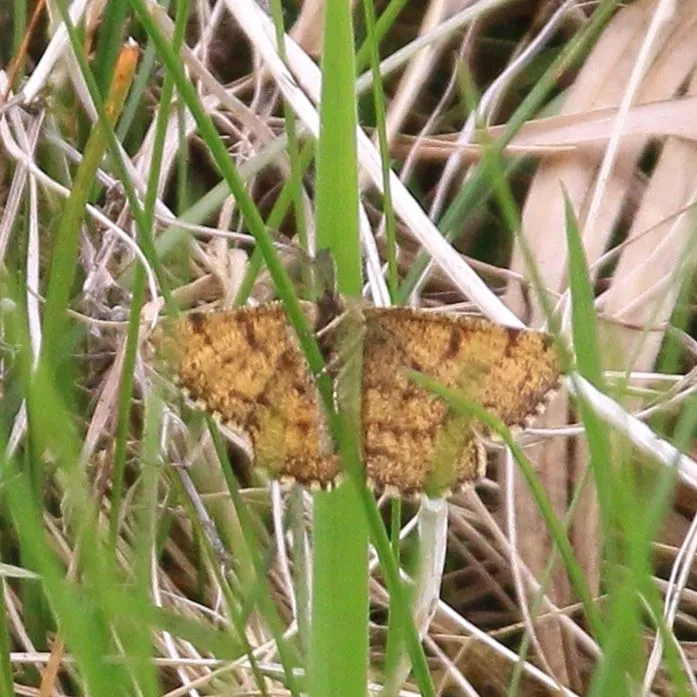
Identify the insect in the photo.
Ematurga atomaria
